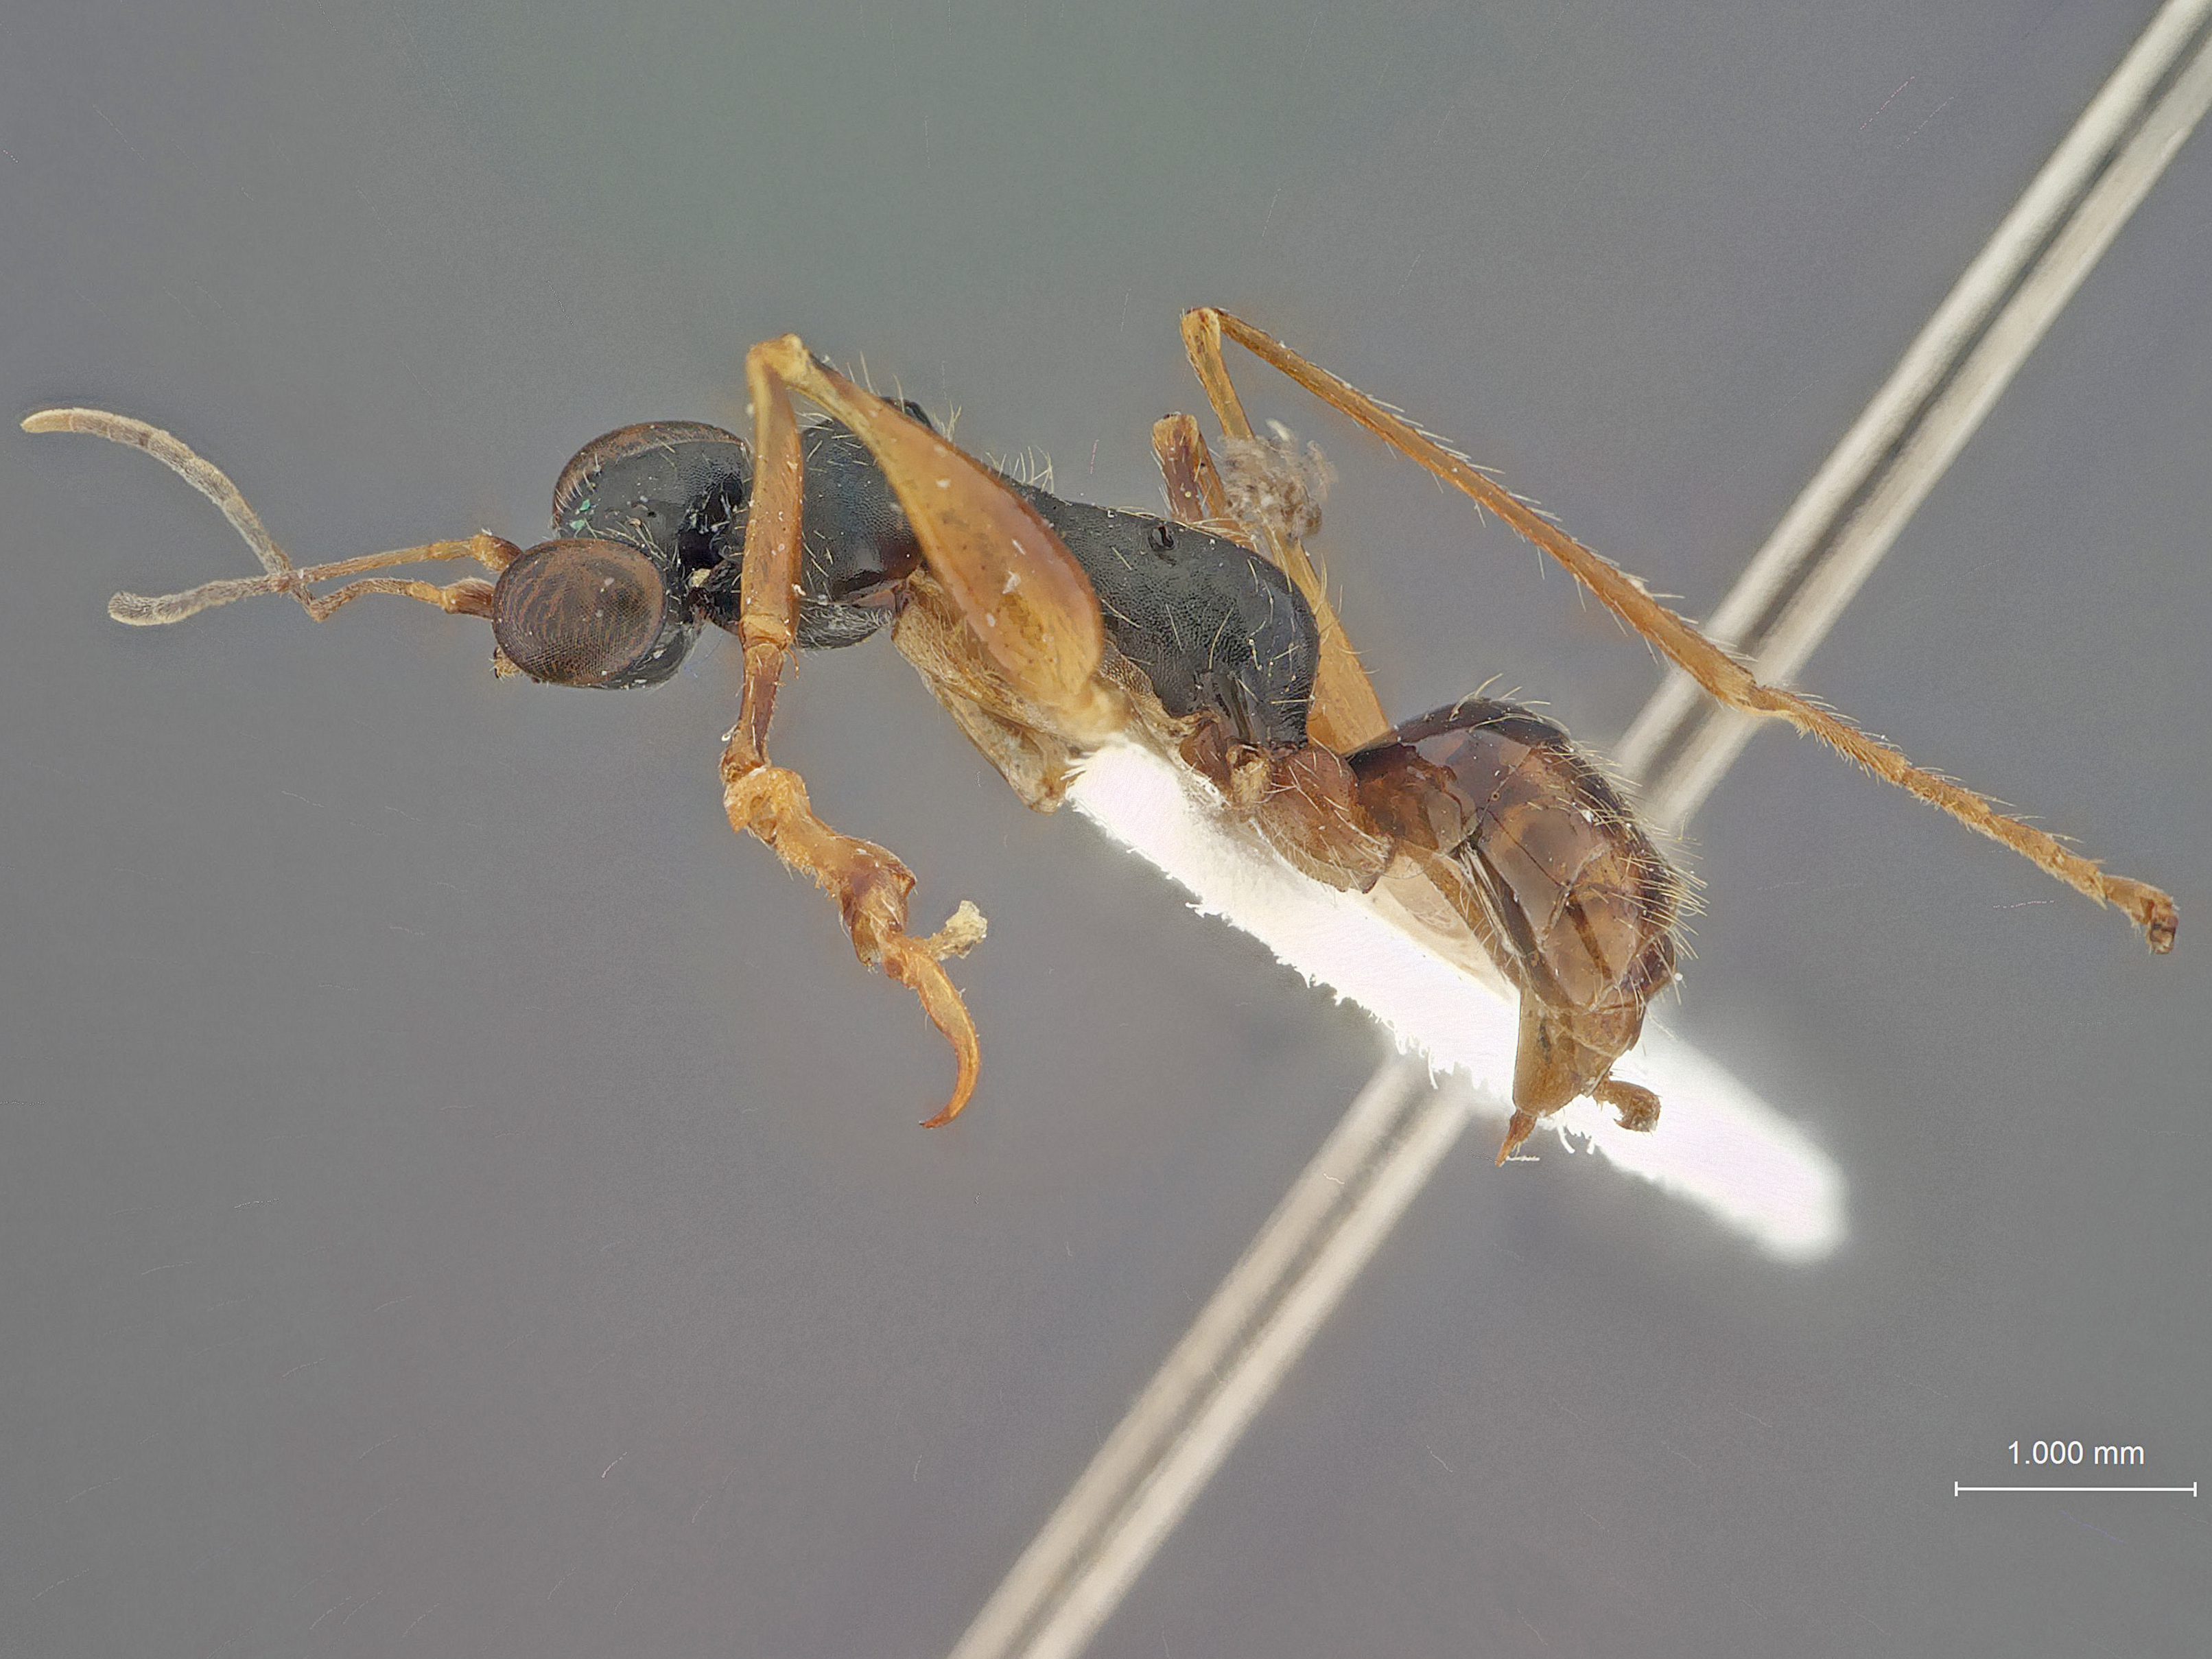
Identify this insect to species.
Chalcogonatopus raptor
